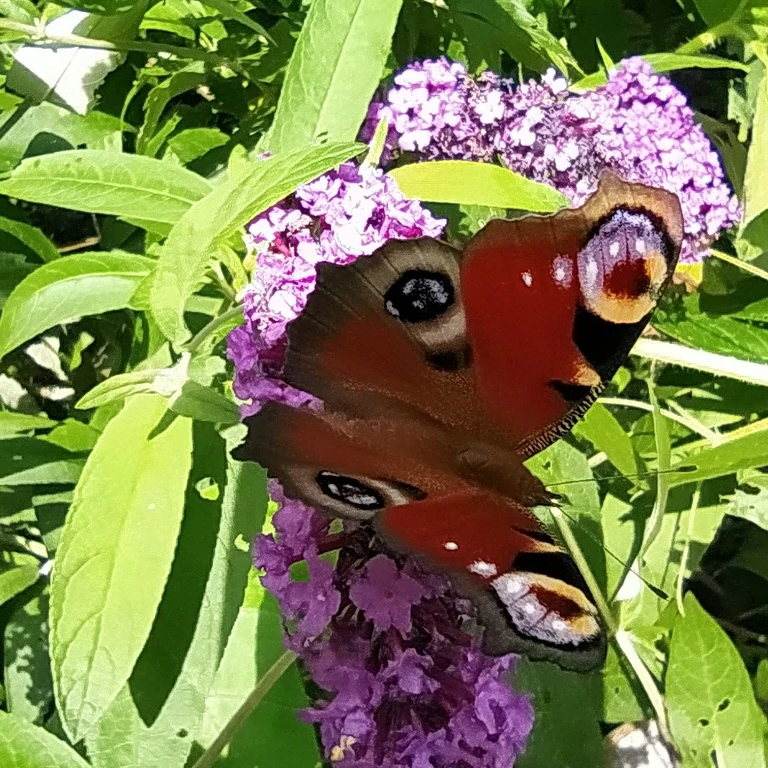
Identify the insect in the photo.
Aglais io
